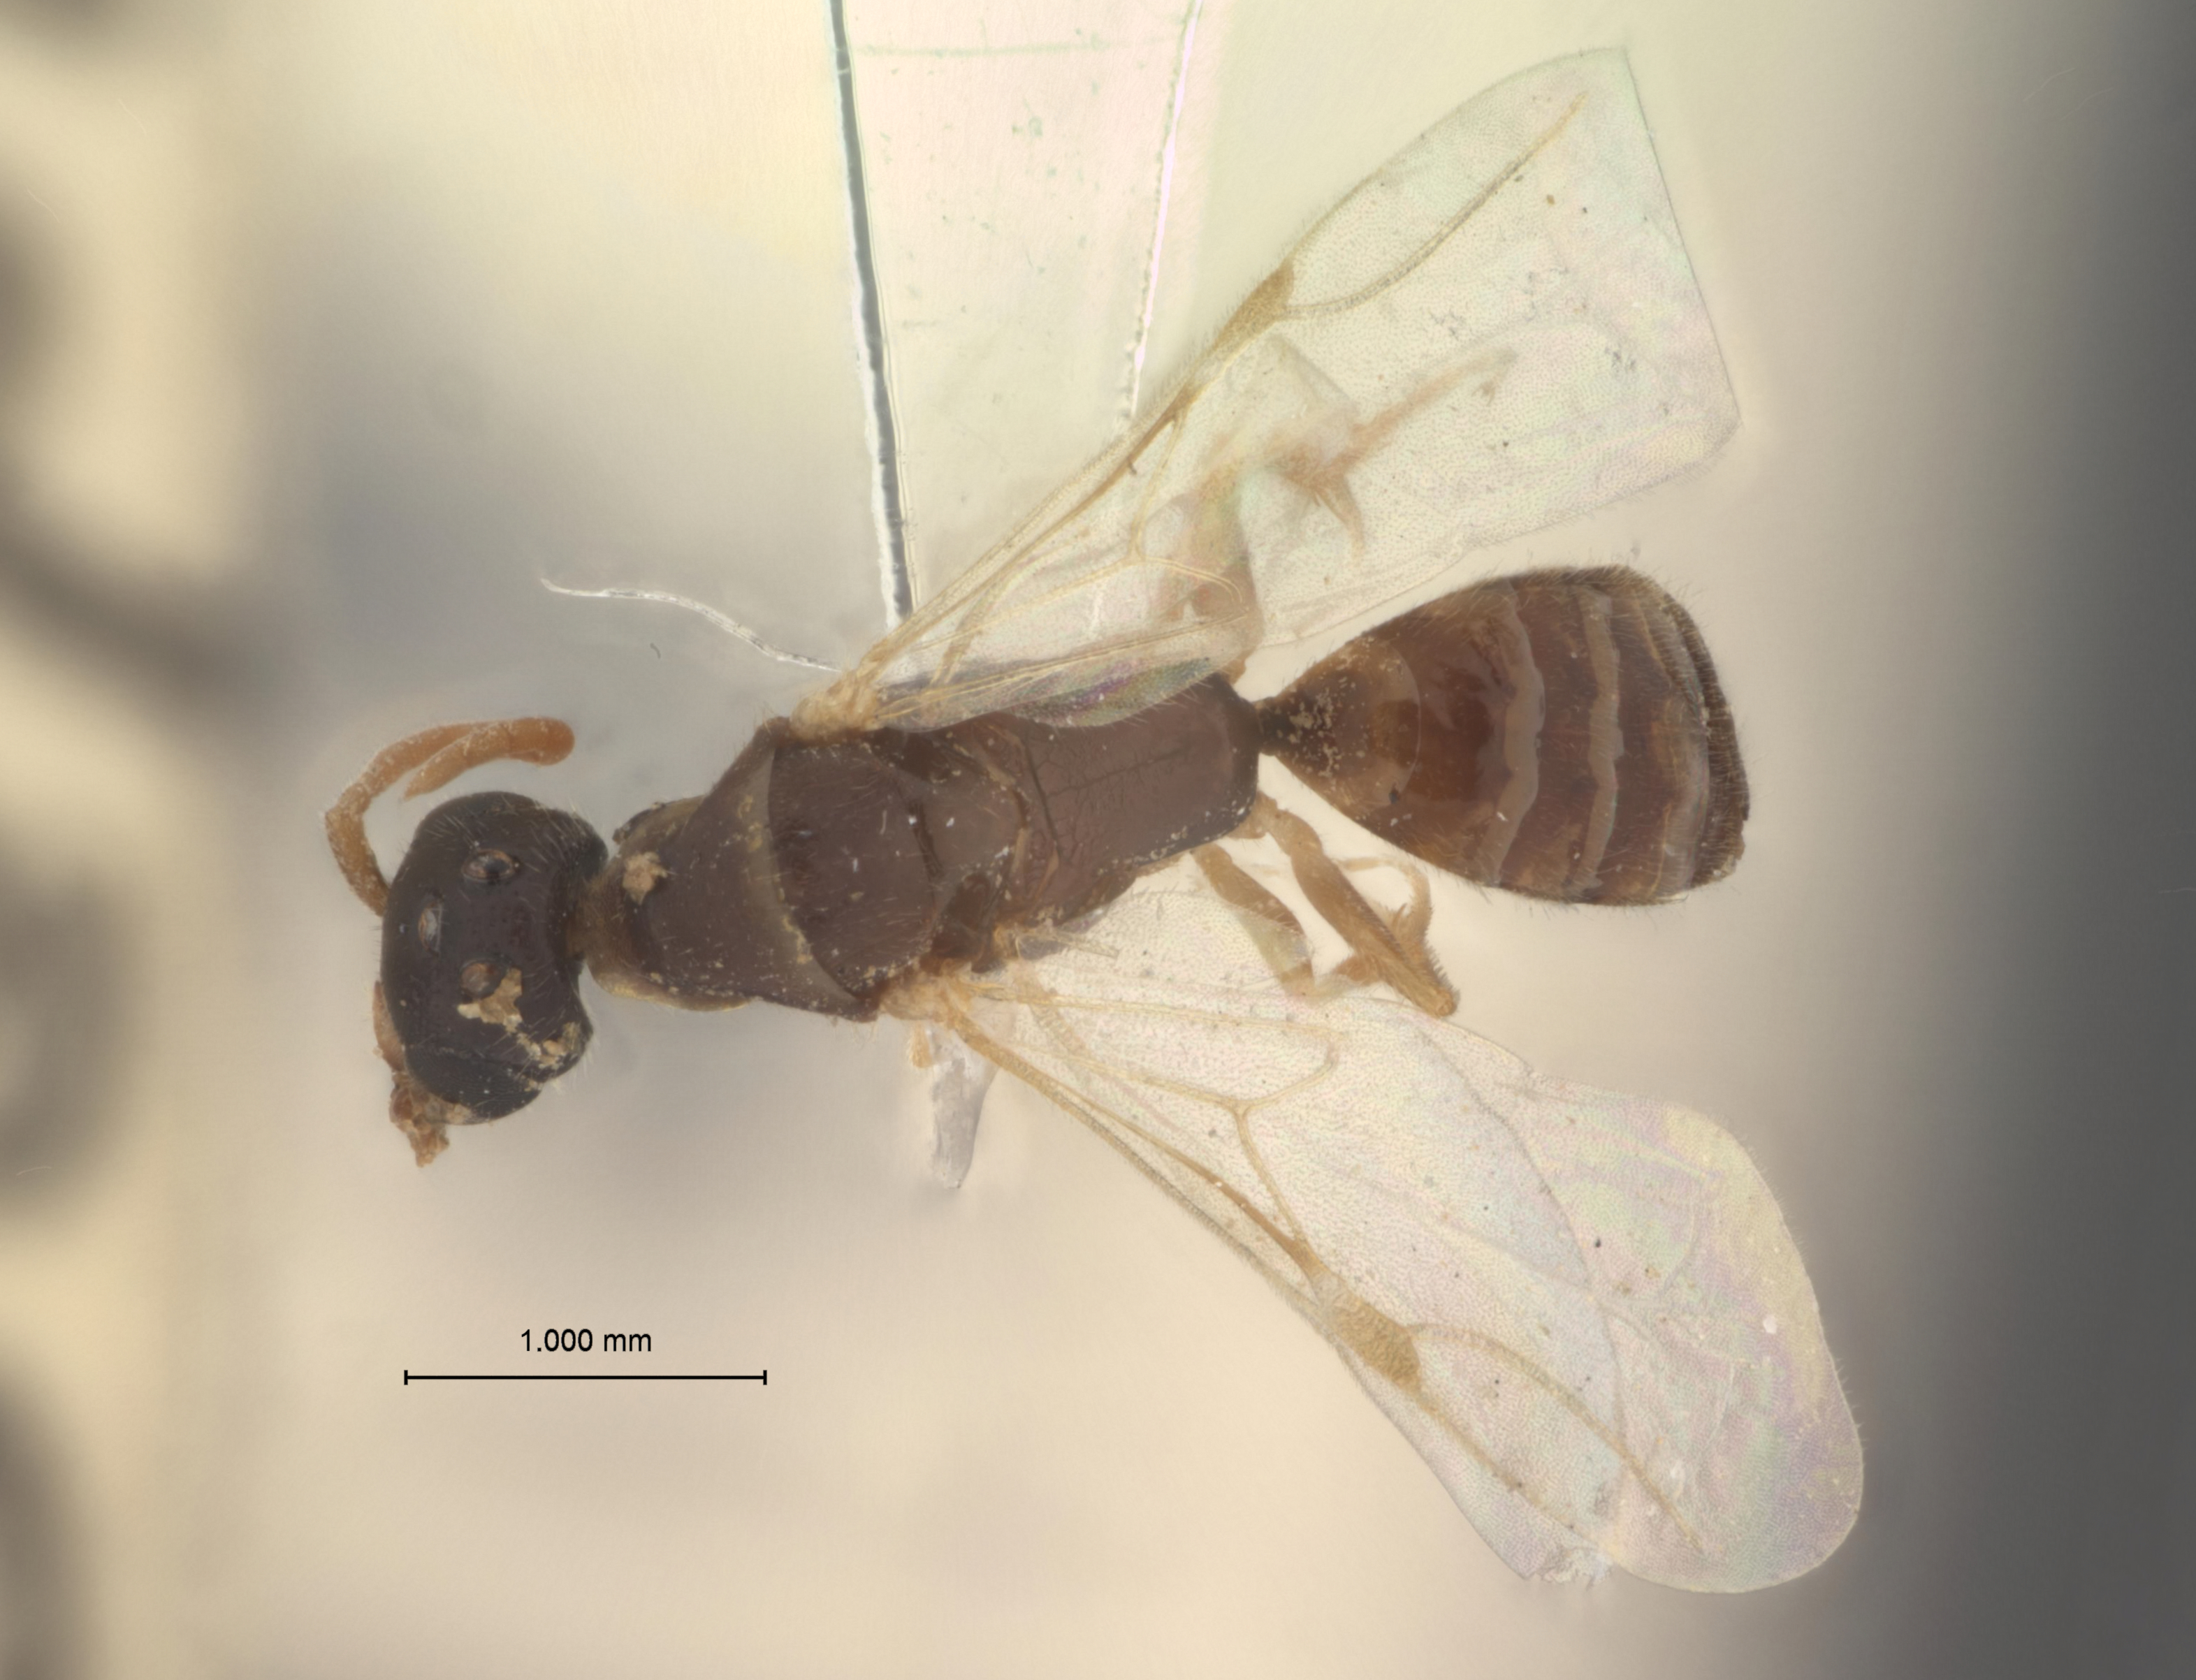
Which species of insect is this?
Pseudisobrachium flavinervis
